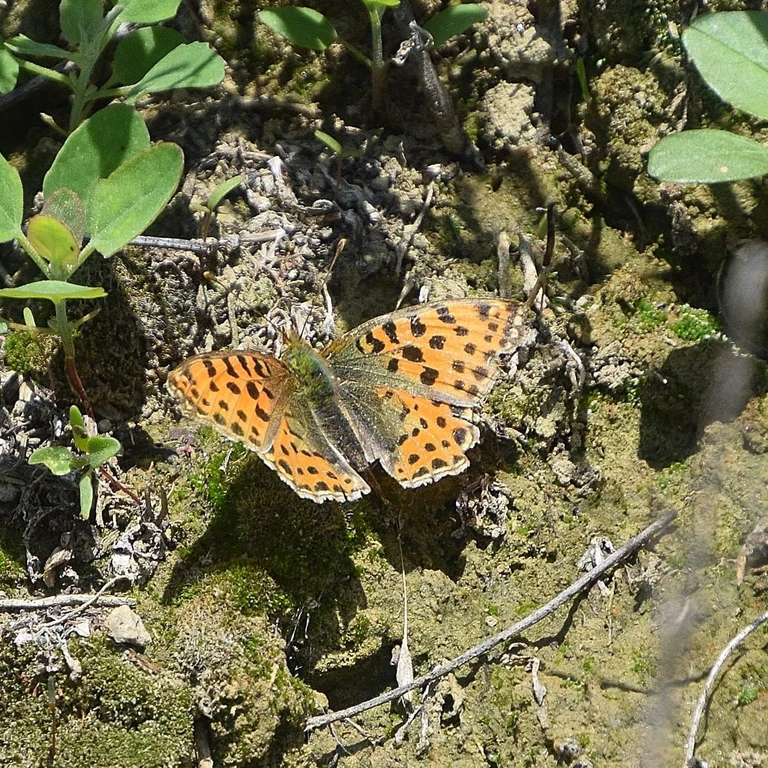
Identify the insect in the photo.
Issoria lathonia
